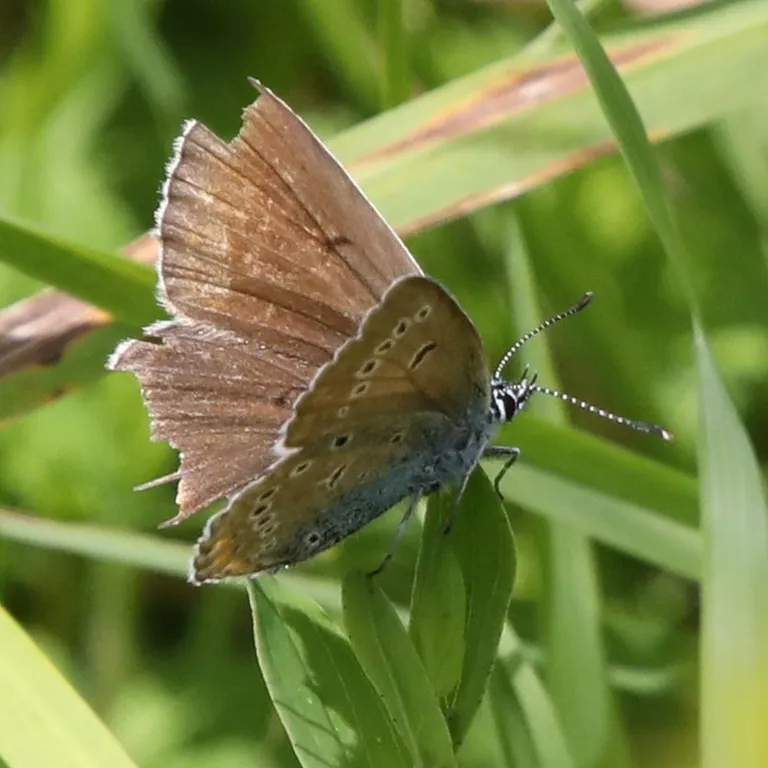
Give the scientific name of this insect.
Cyaniris semiargus
